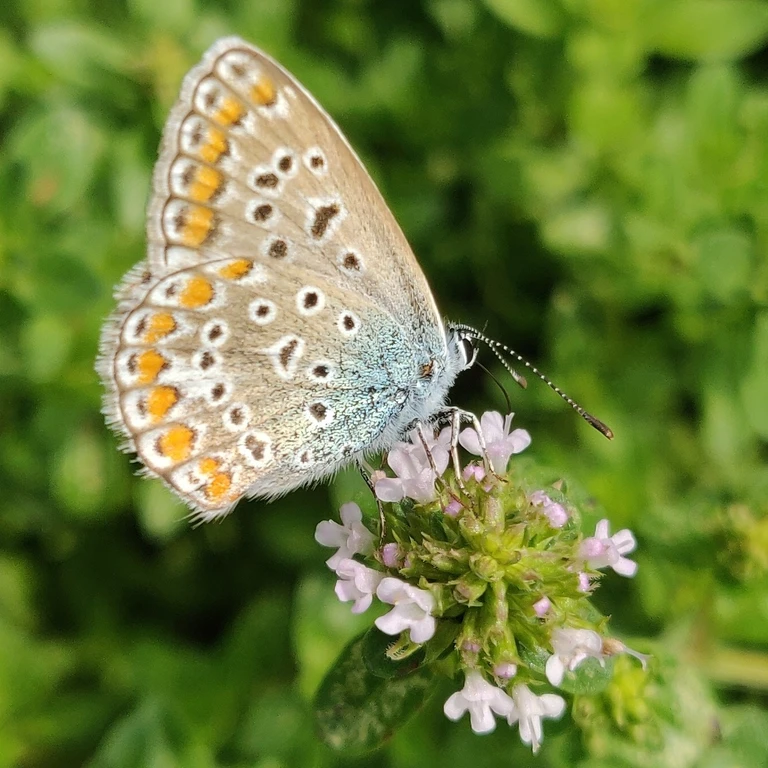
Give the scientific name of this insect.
Polyommatus icarus
